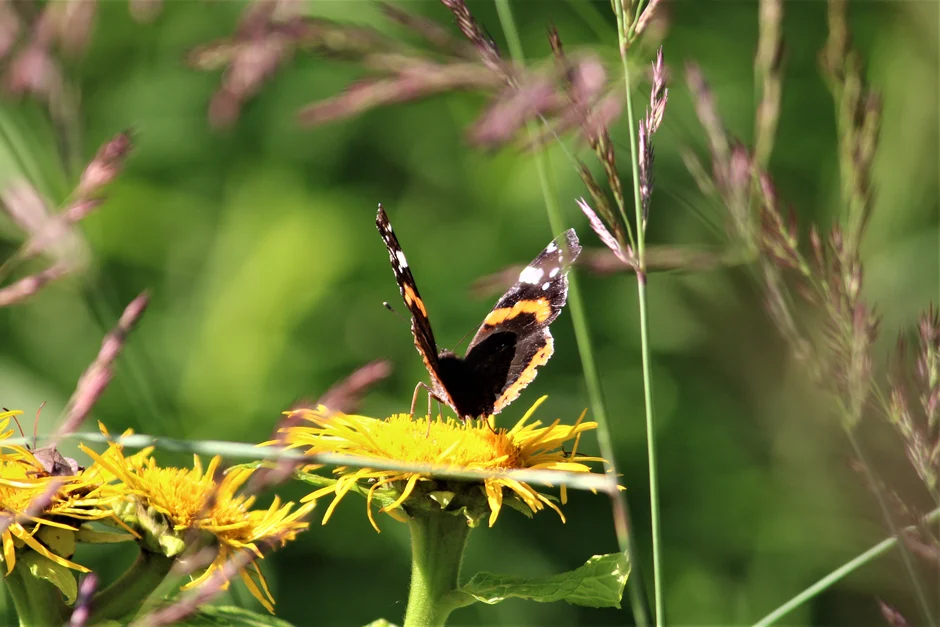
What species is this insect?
Vanessa atalanta
